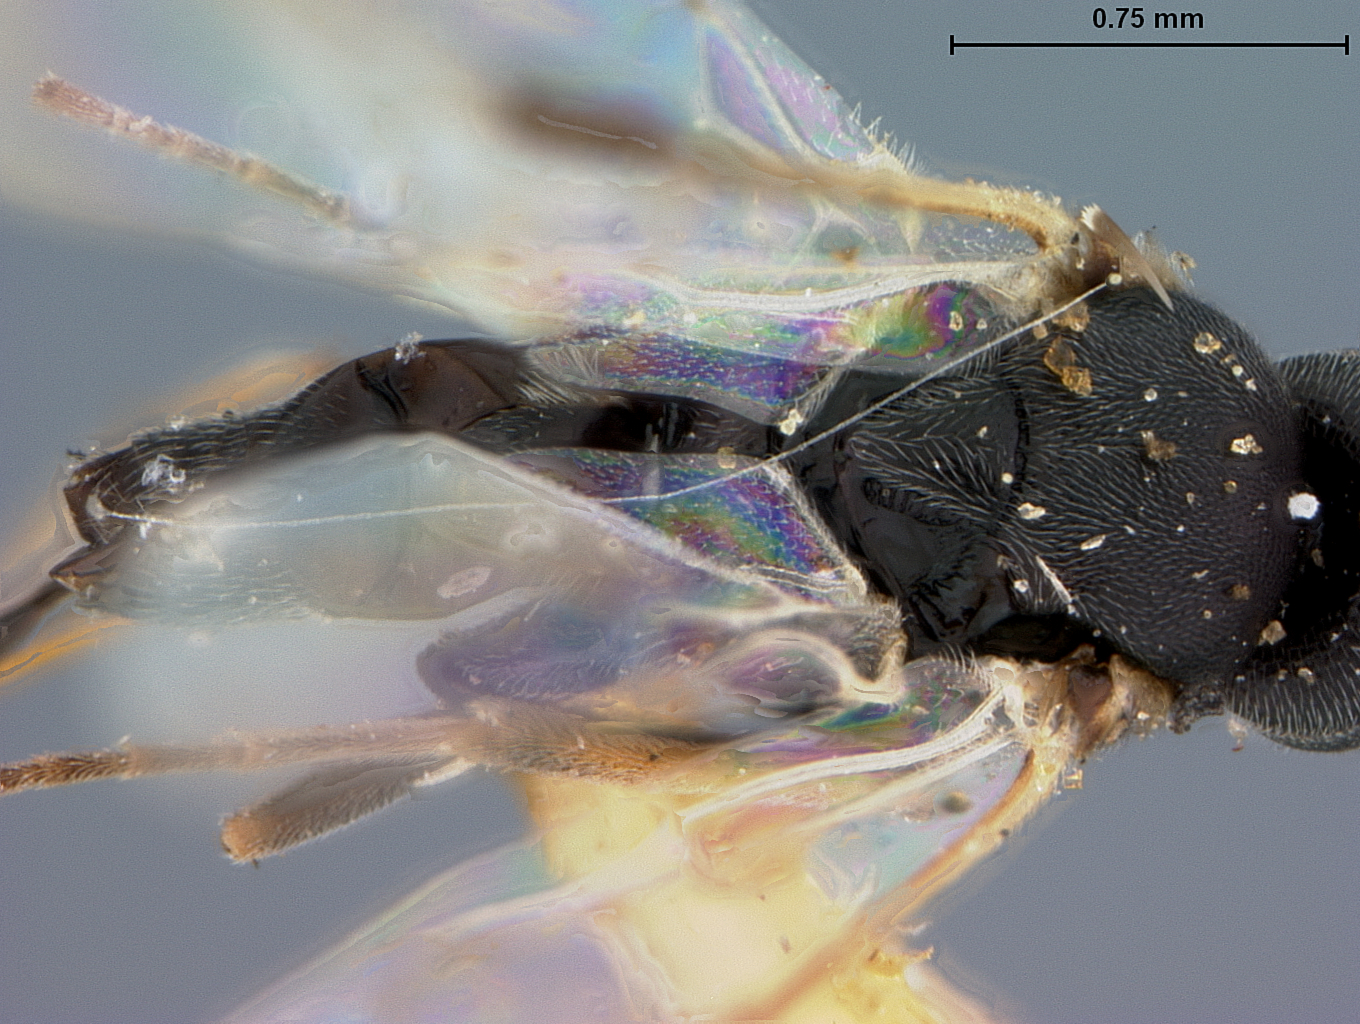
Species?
Apanteles isleyi
